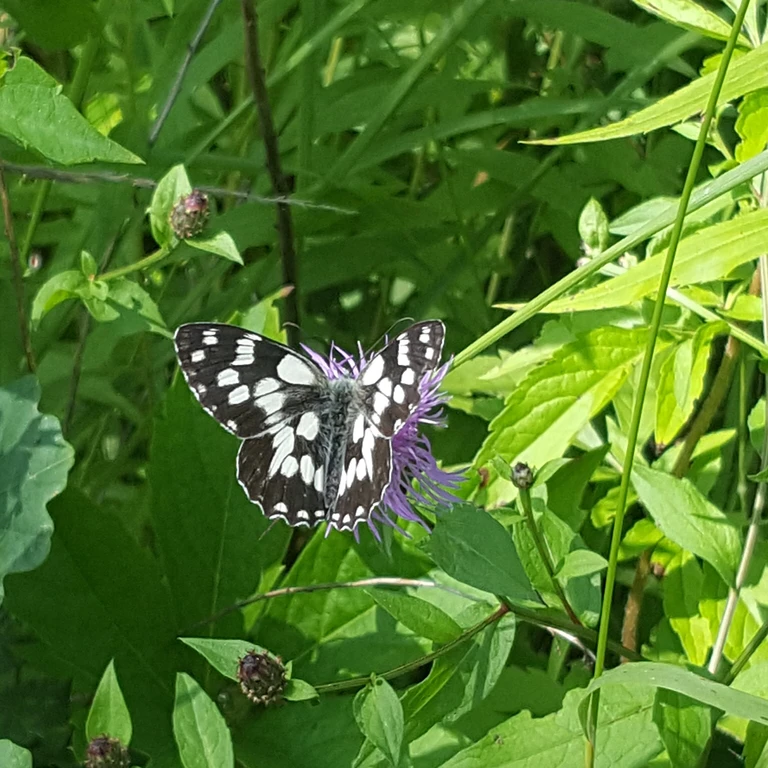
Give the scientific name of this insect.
Melanargia galathea
